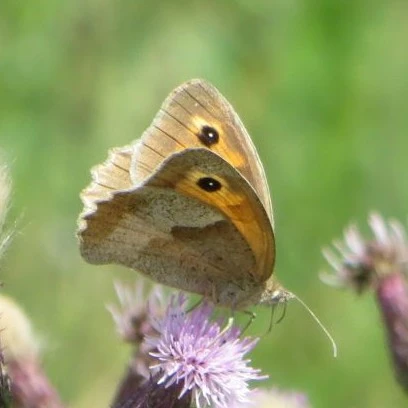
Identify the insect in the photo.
Maniola jurtina
